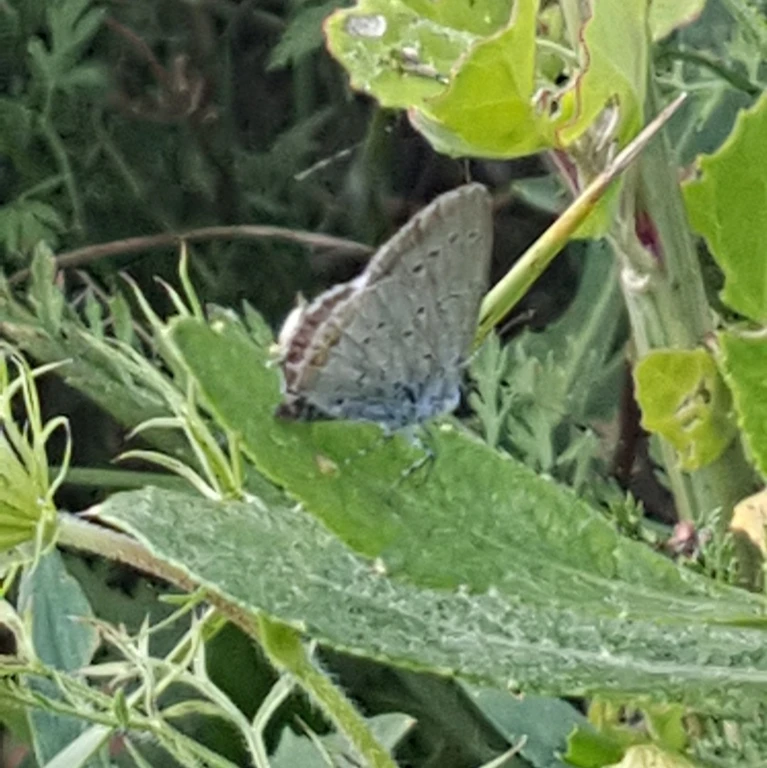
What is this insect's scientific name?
Cupido argiades (also Elkalyce argiades)
